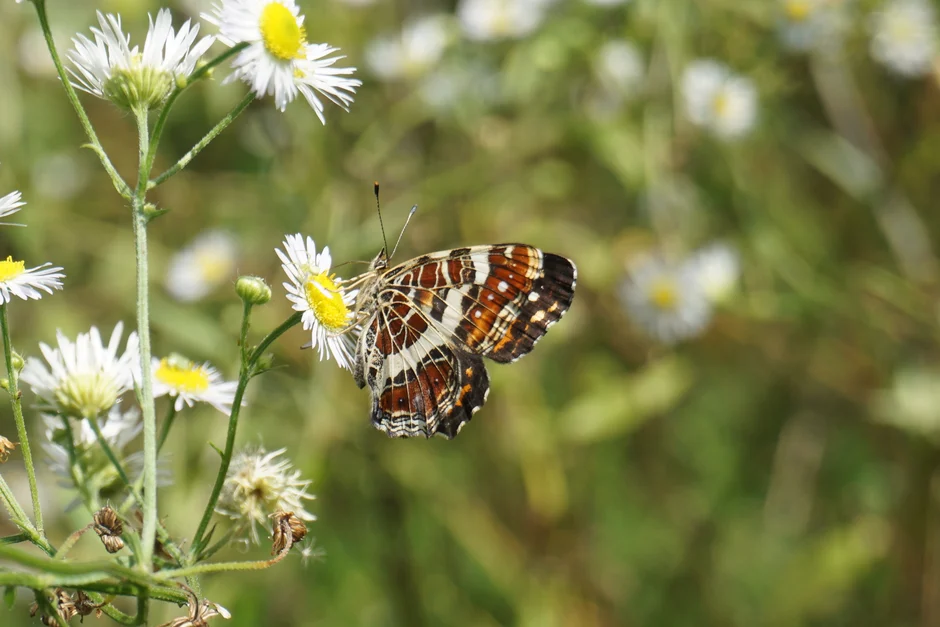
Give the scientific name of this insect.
Araschnia levana
